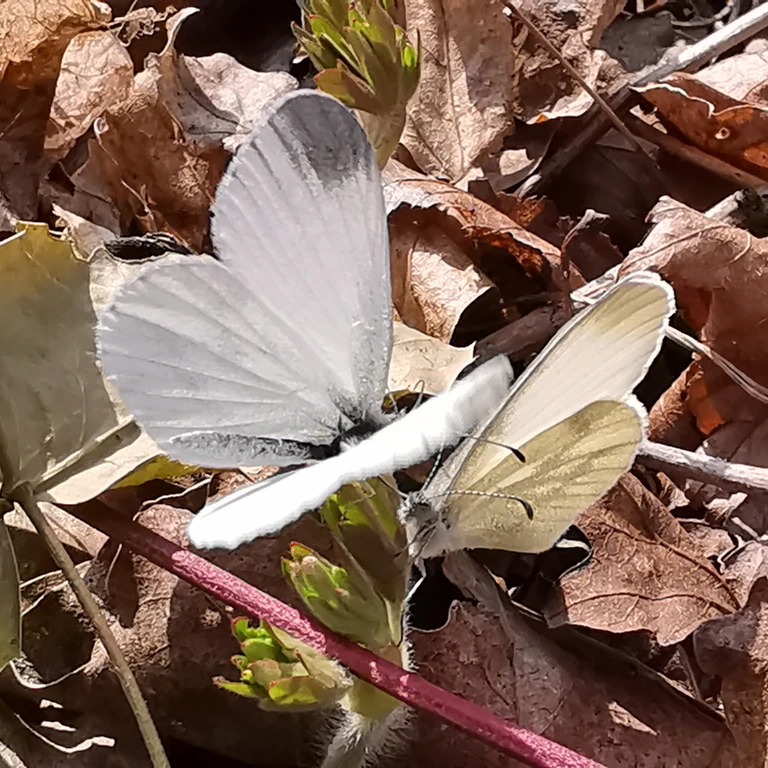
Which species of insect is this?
Leptidea sinapis/juvernica
